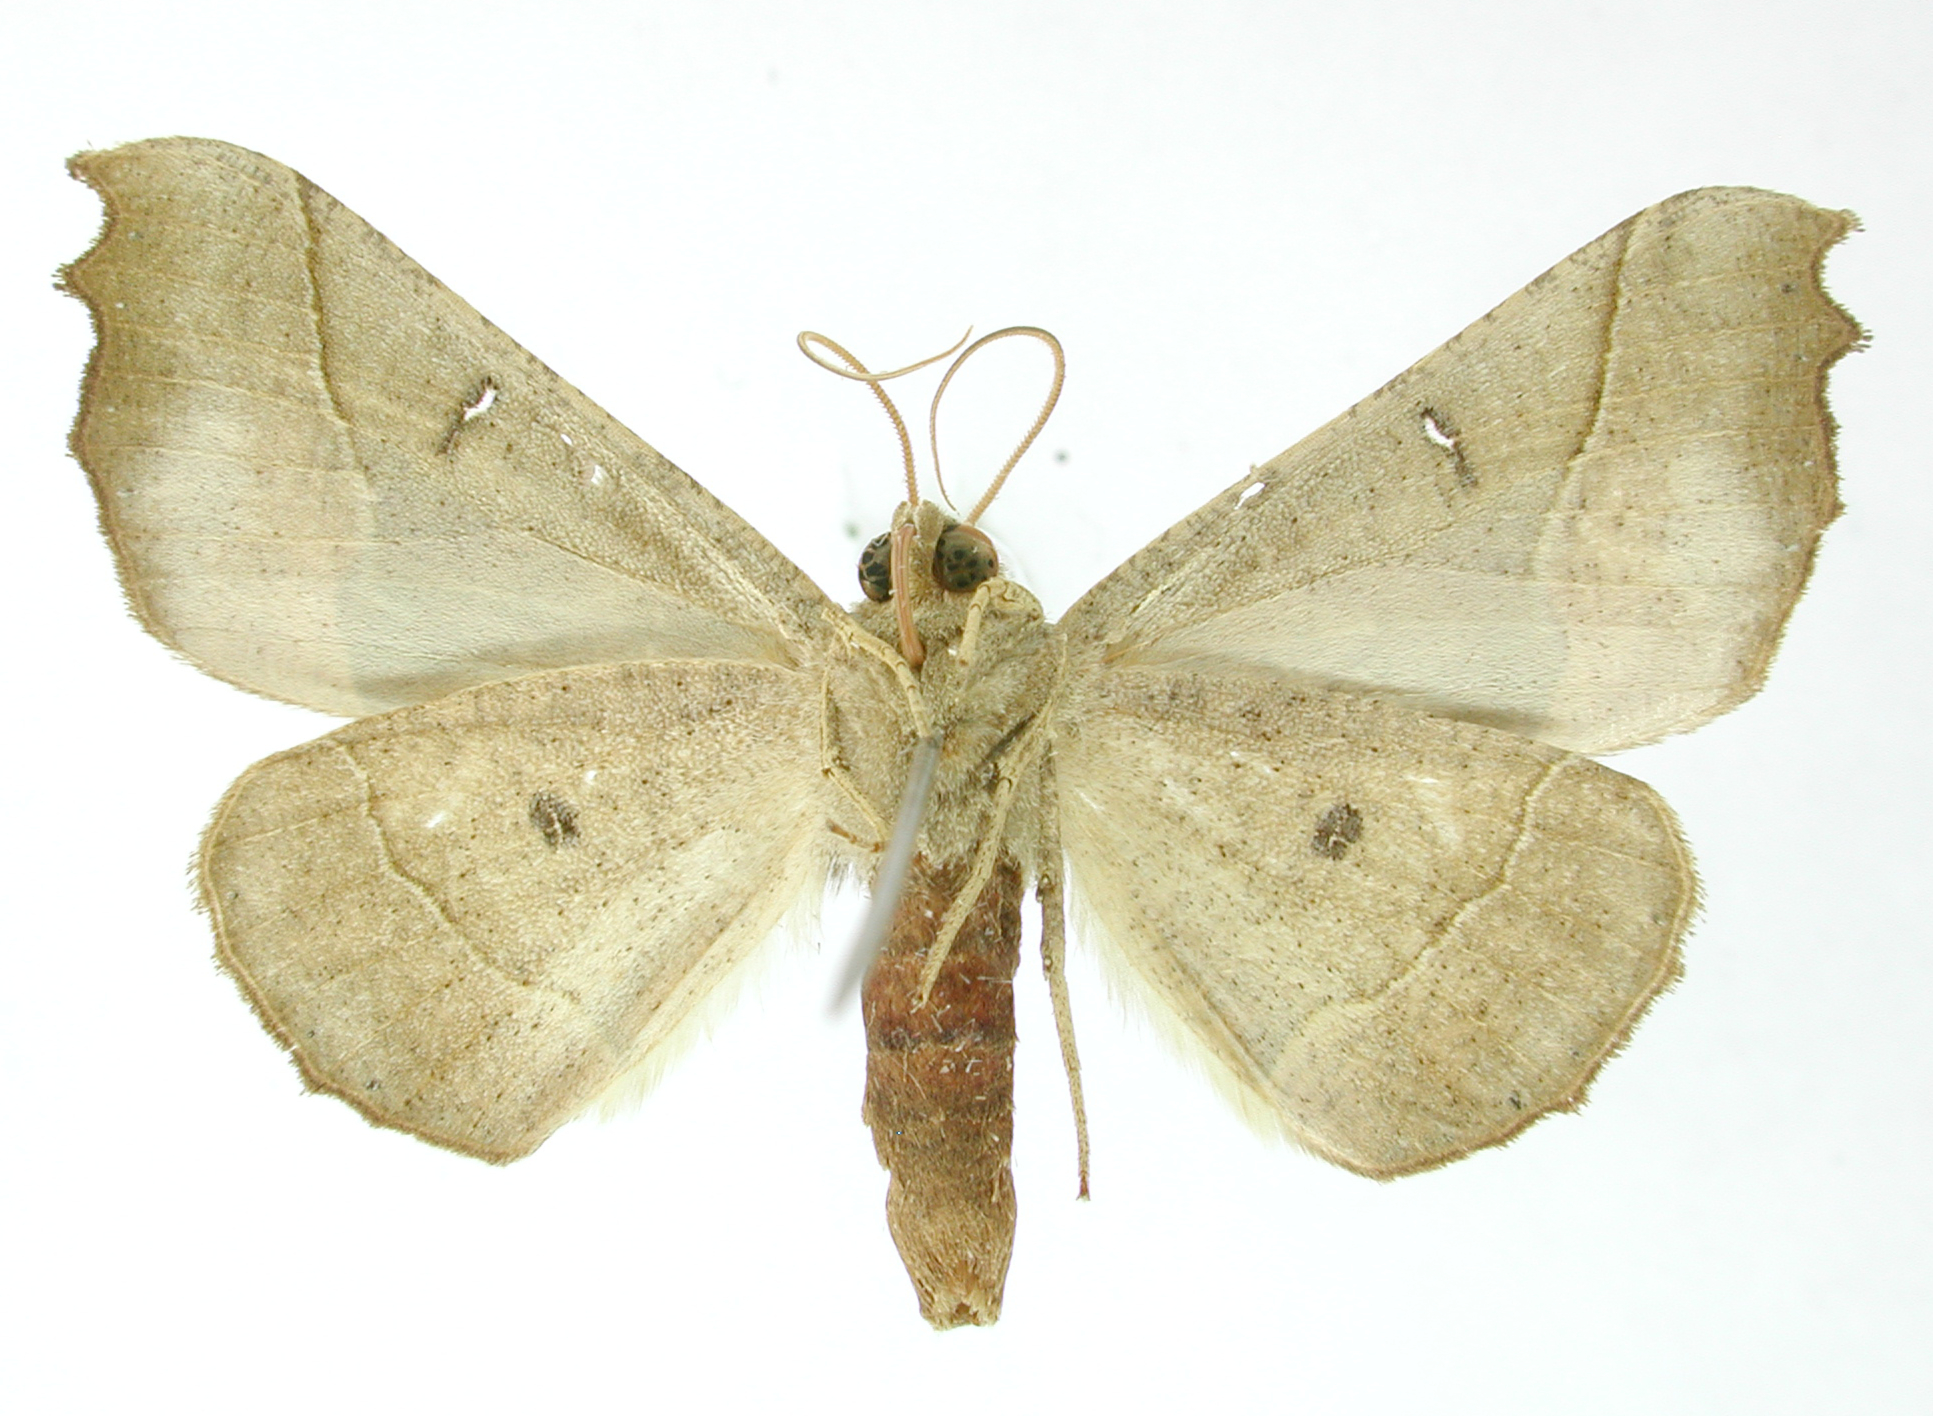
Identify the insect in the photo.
Pero afuera
